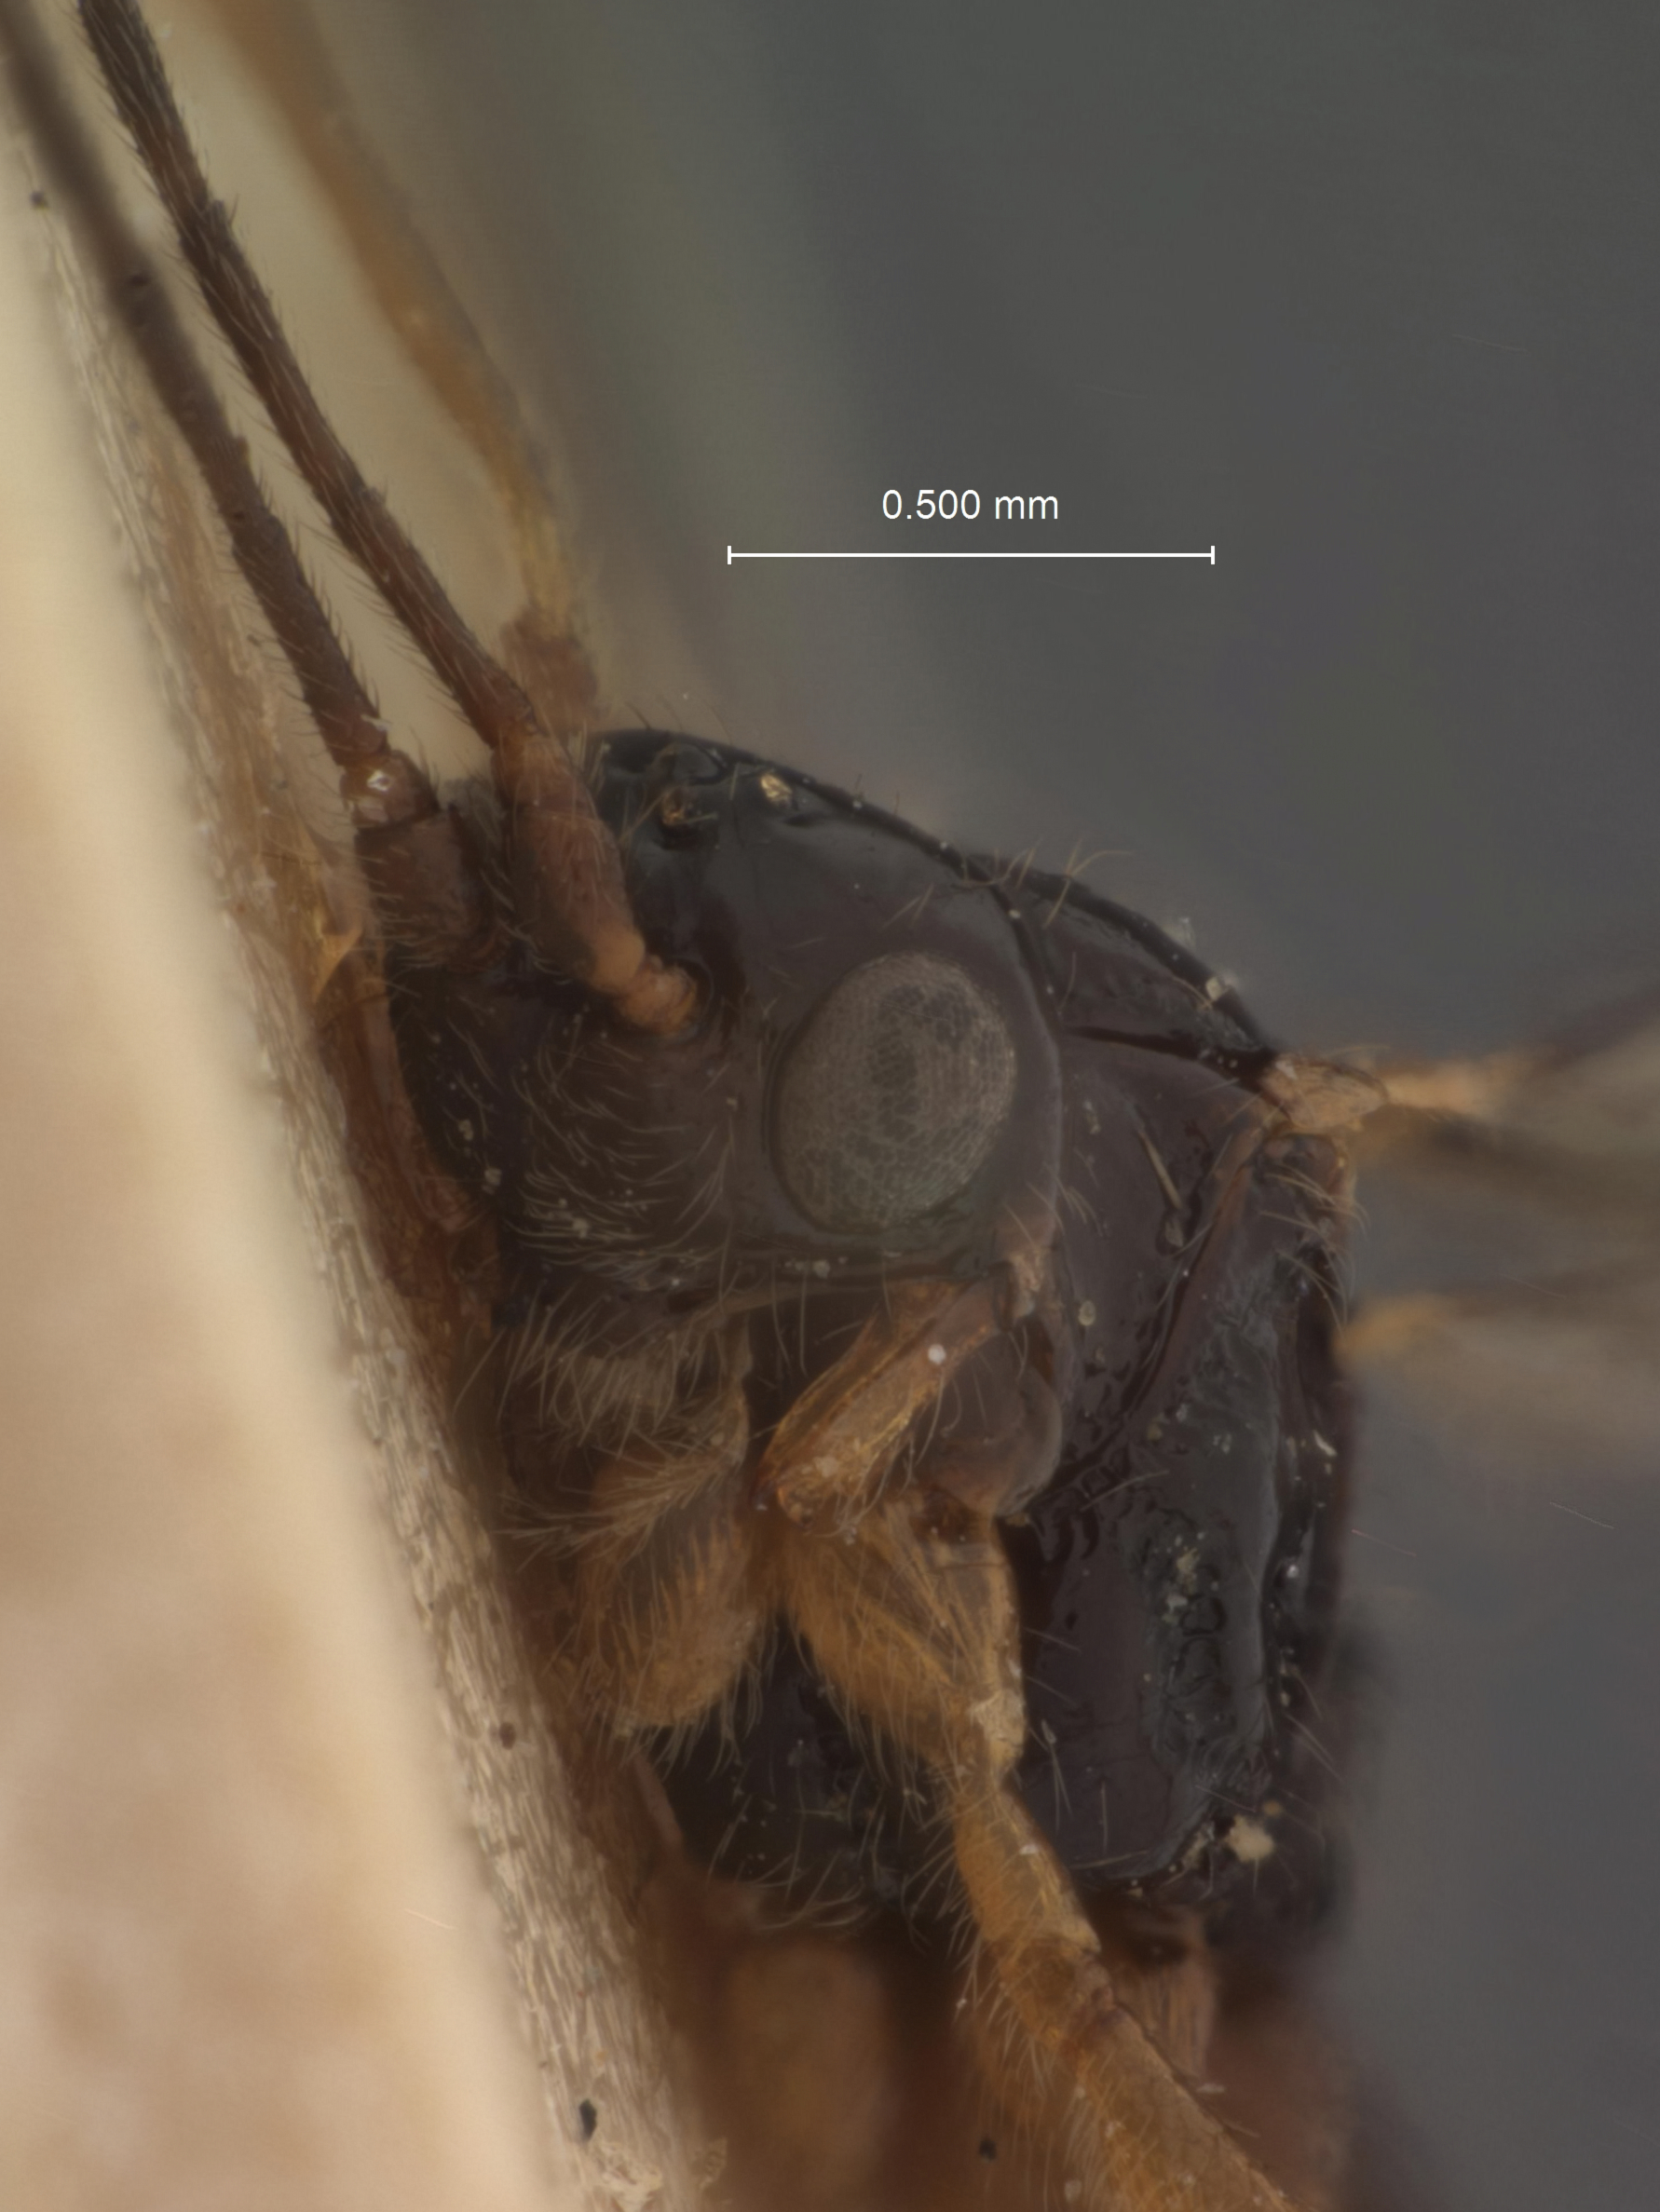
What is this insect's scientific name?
Phaenocarpa nimia
